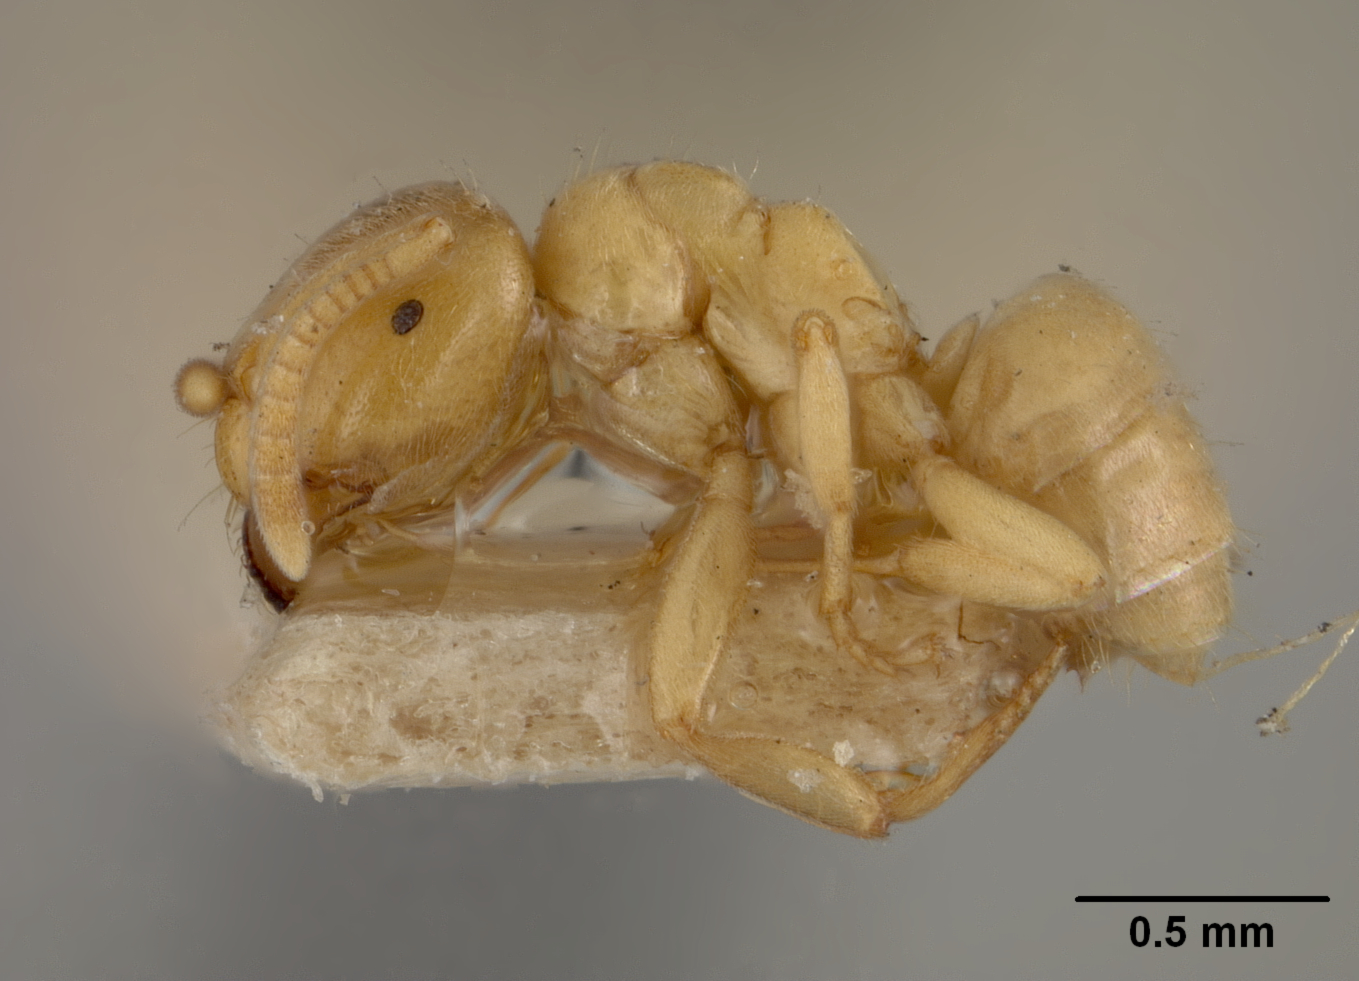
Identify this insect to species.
Lasius brevicornis
